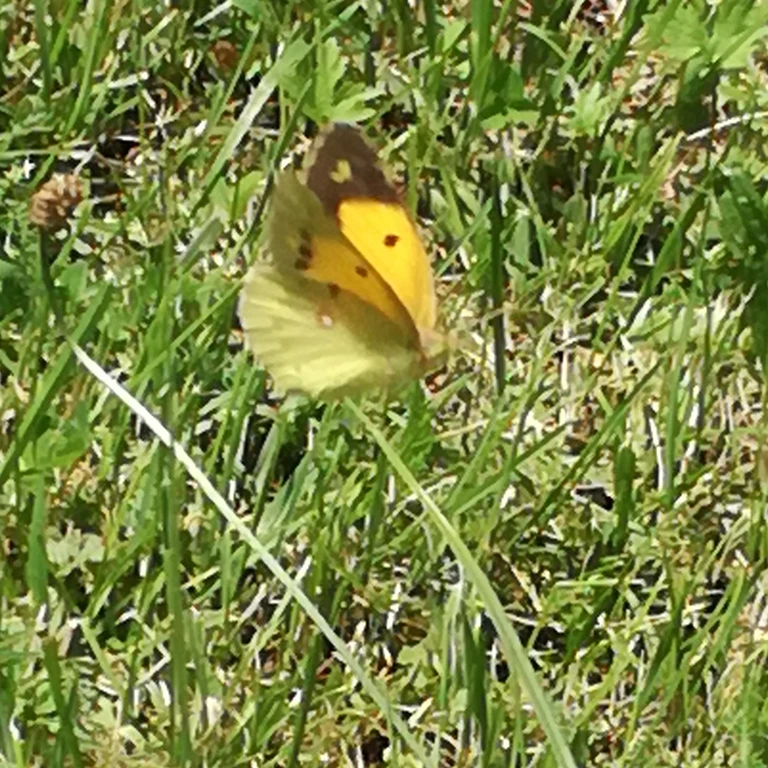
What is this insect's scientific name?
Colias croceus
